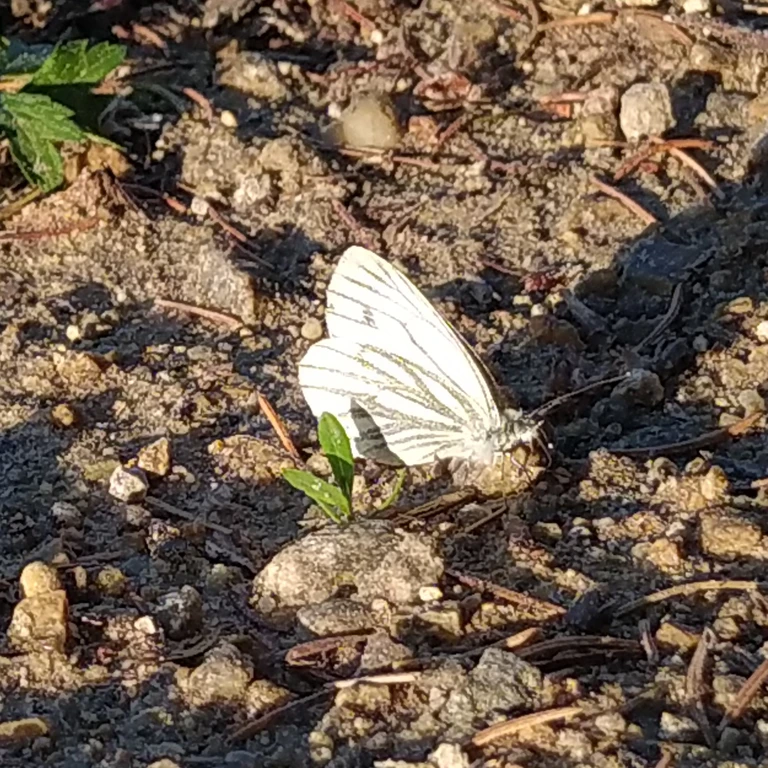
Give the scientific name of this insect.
Pieris napi
